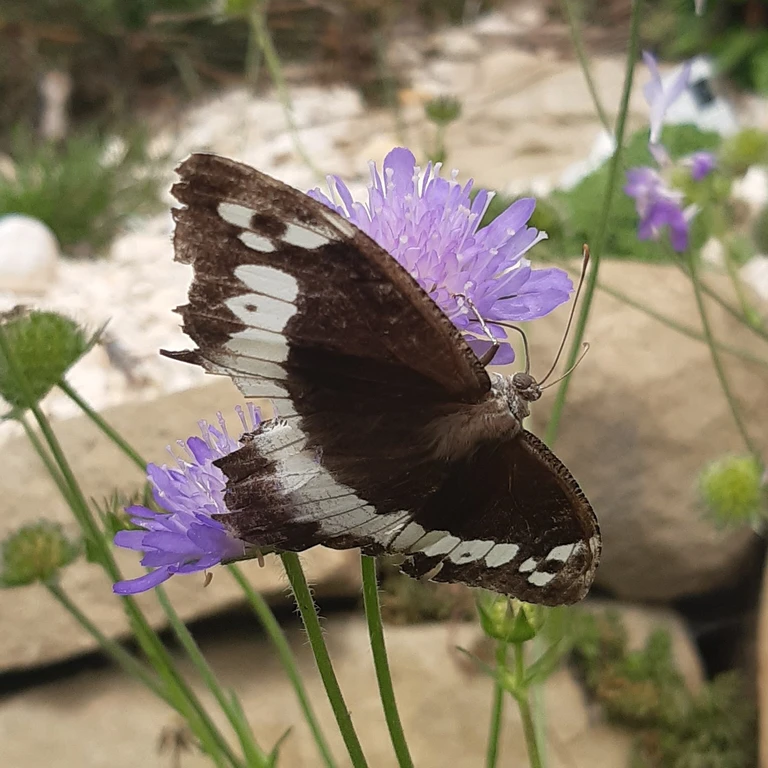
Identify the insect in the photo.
Brintesia circe
